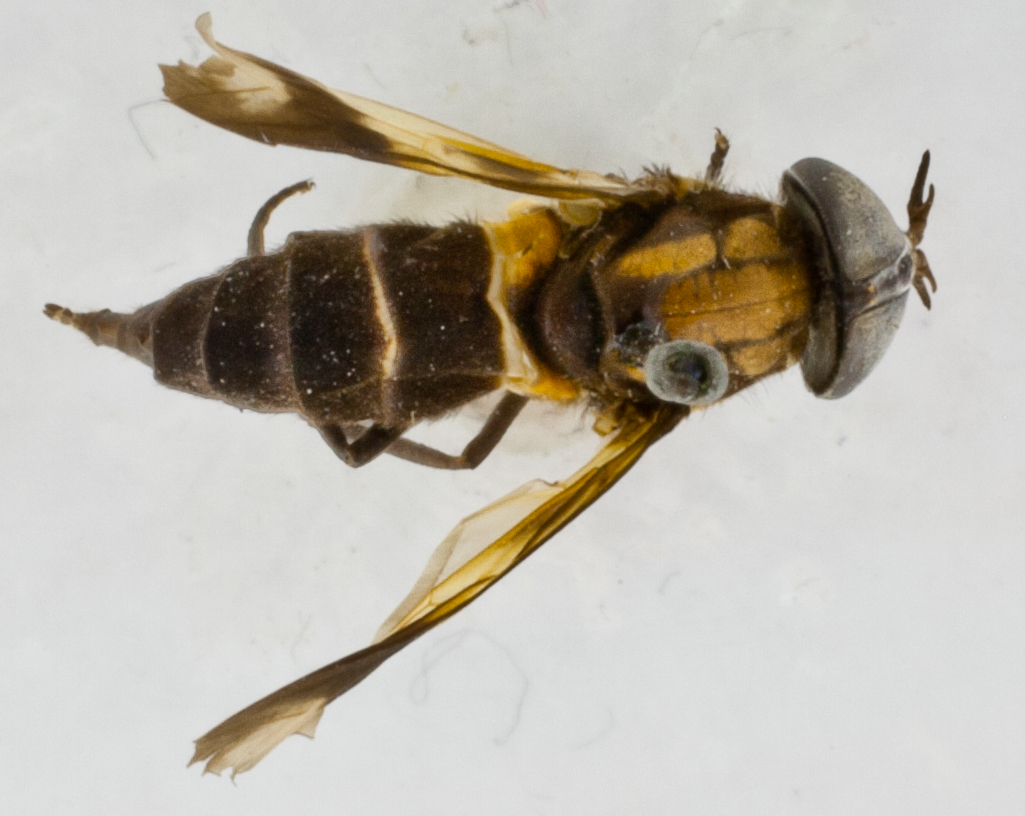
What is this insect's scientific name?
Rhinomyza cincta
